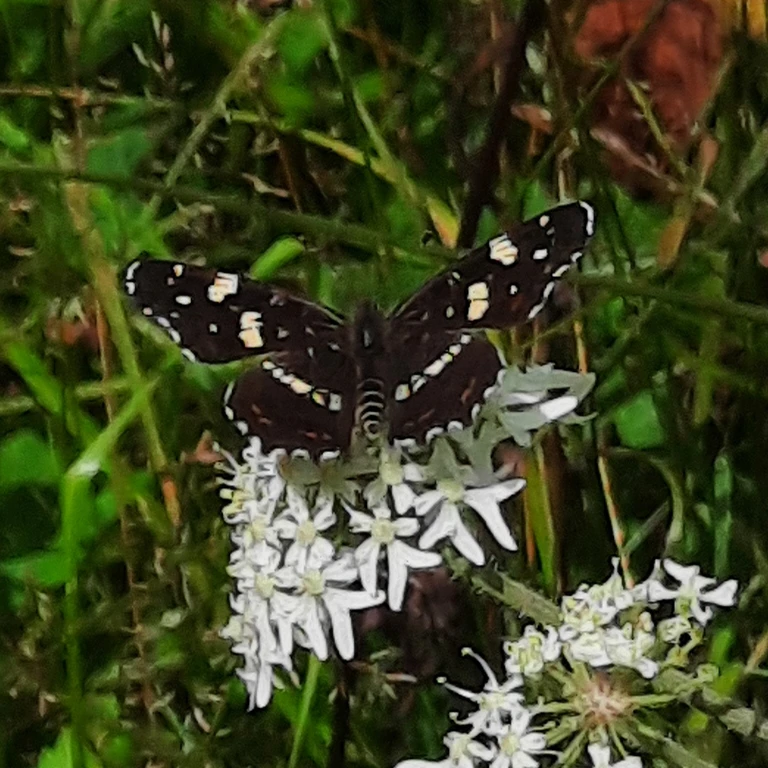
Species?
Araschnia levana
